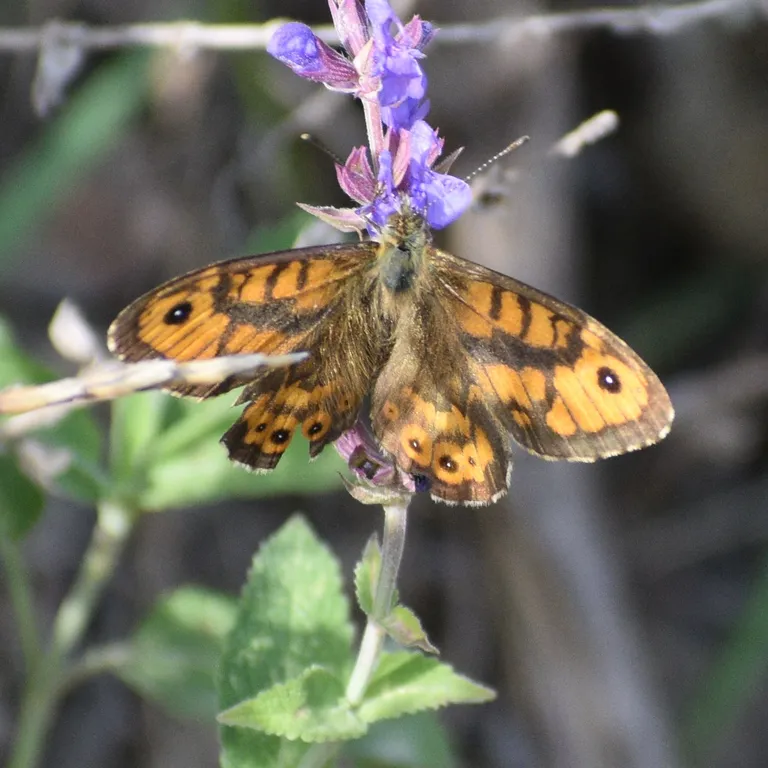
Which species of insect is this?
Lasiommata megera (also Pararge megera)
